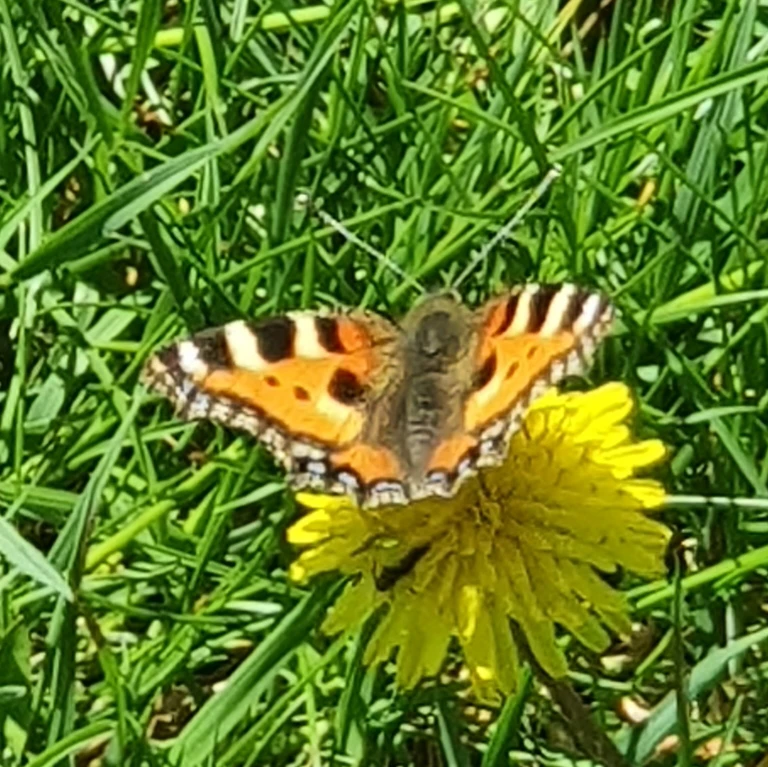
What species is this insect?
Aglais urticae
